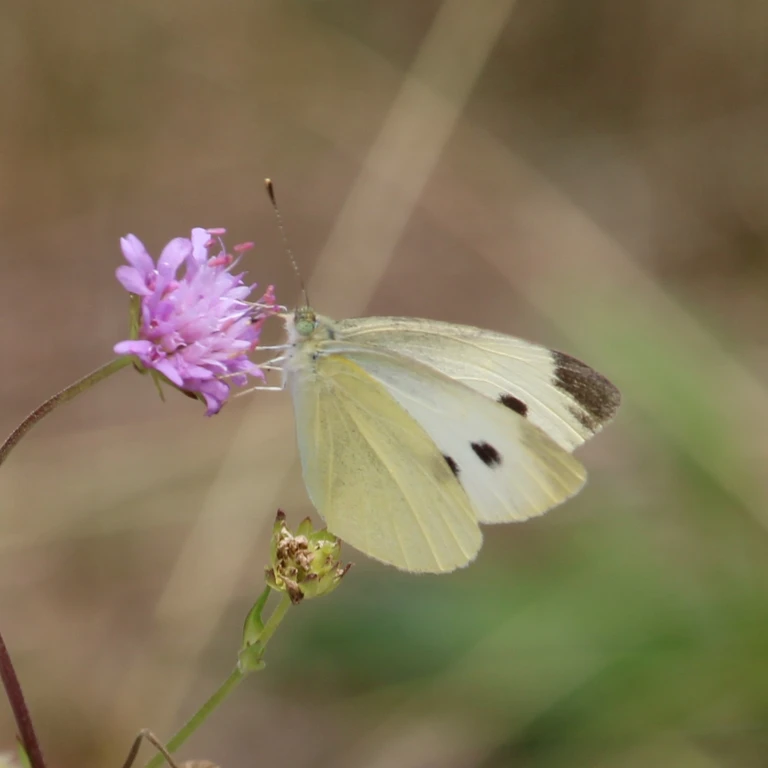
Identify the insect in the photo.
Pieris rapae
